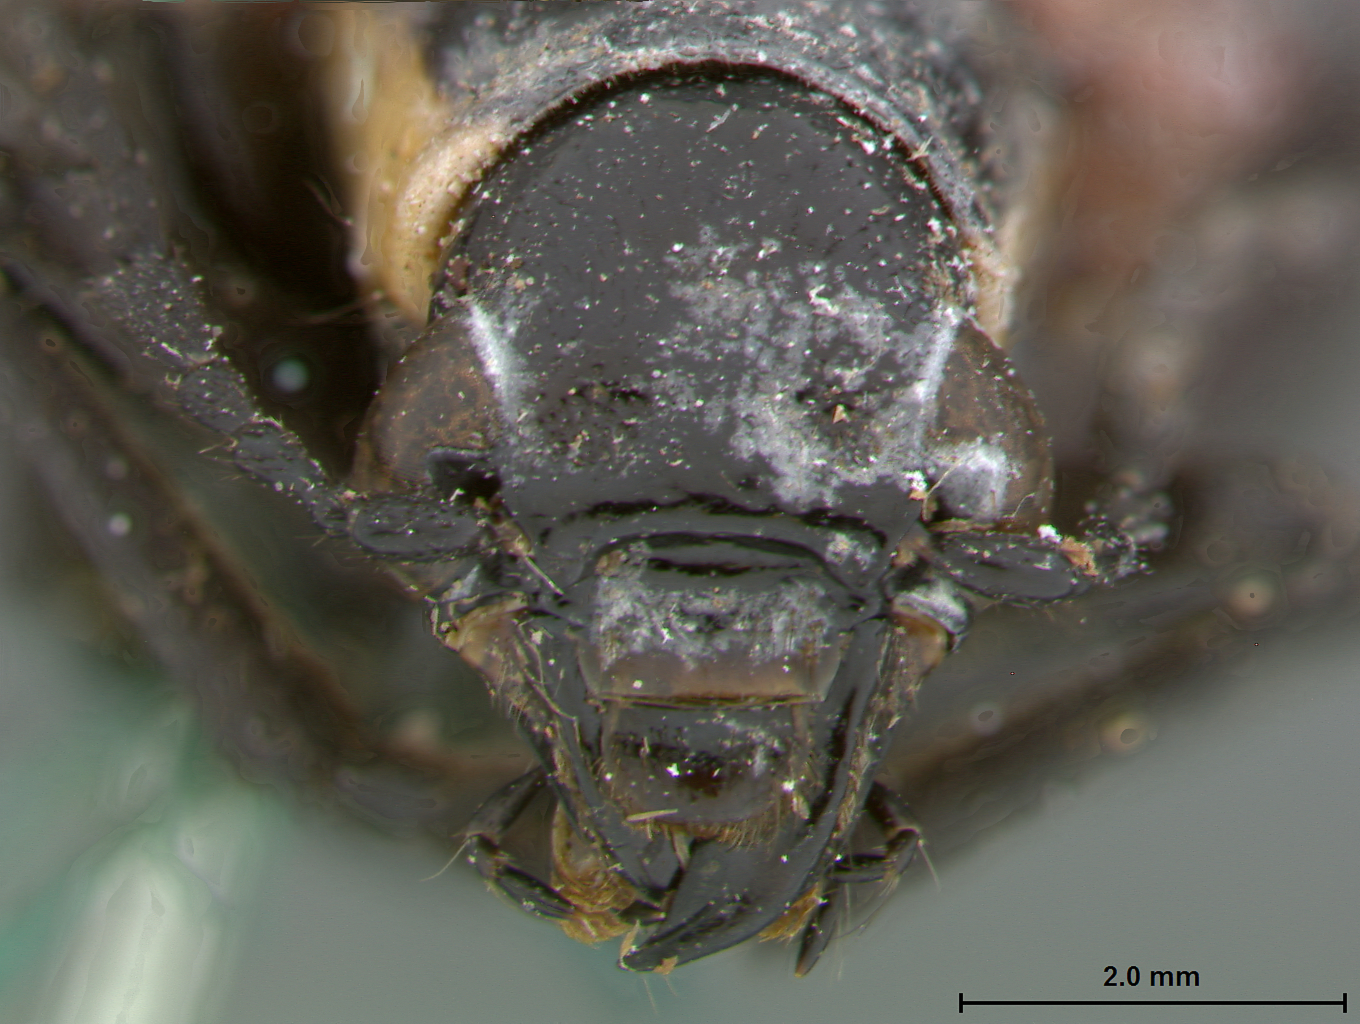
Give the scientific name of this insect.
Megalopus boliviensis
